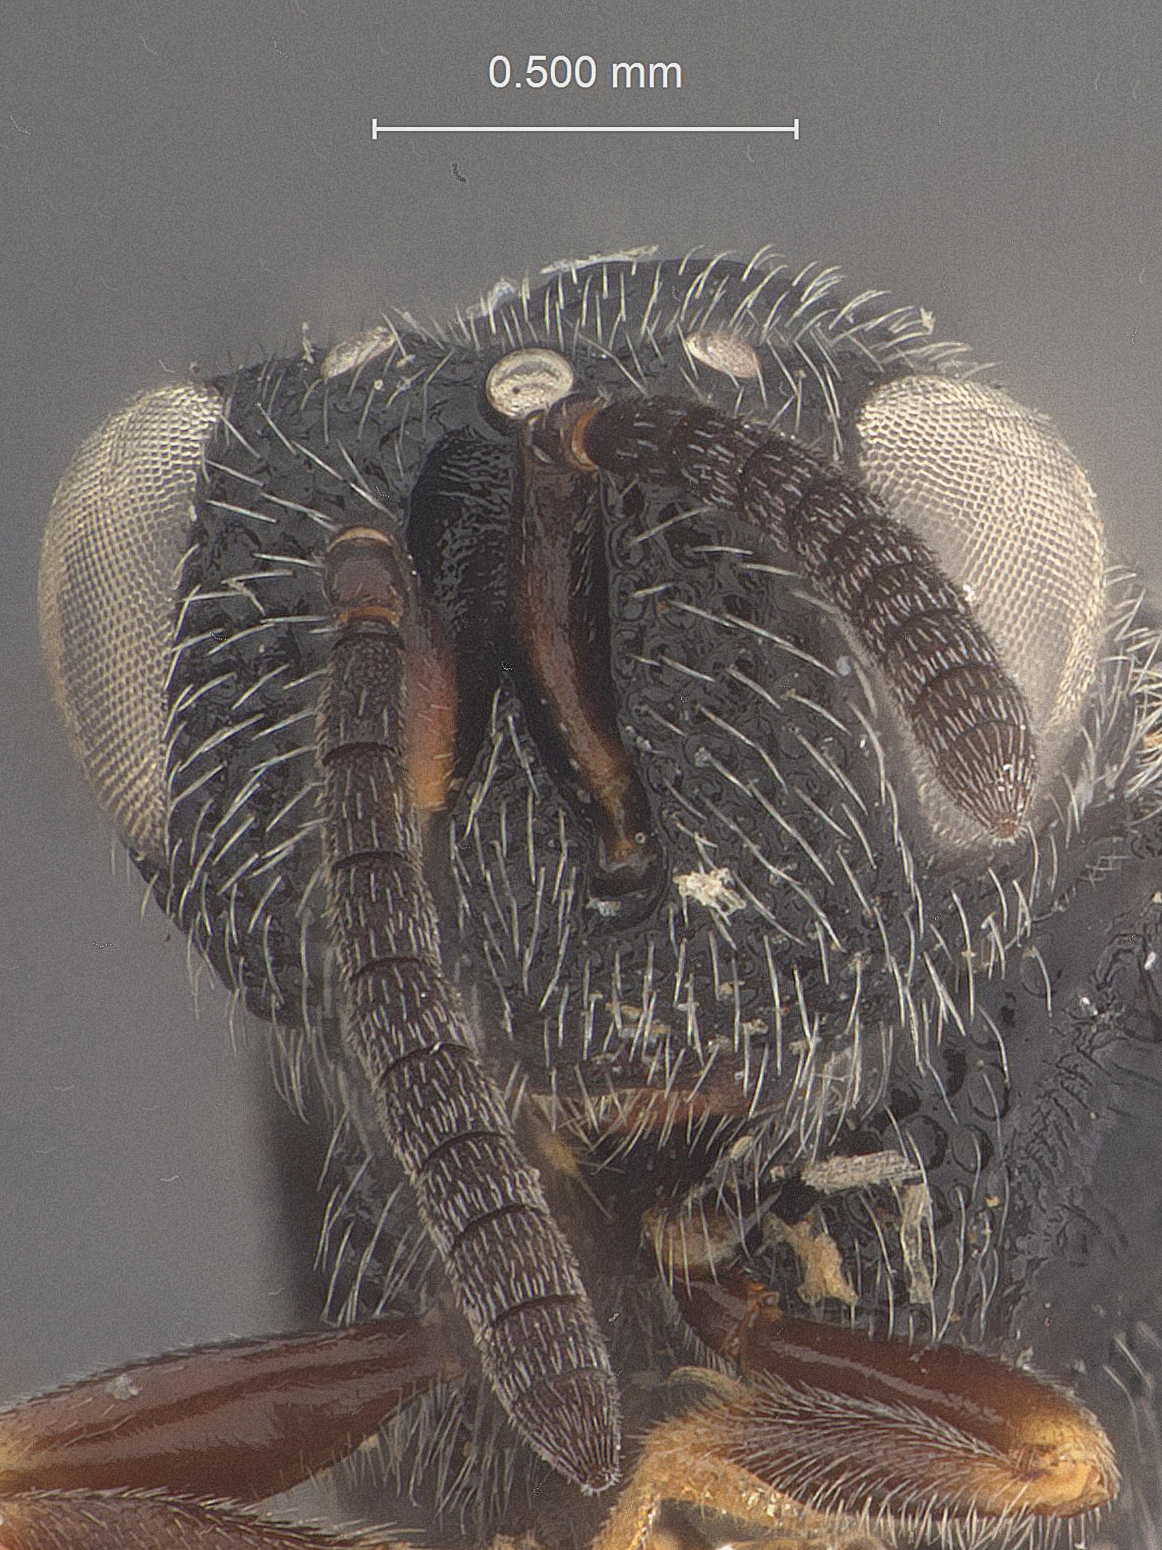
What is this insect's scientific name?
Trigonura hicoriae
